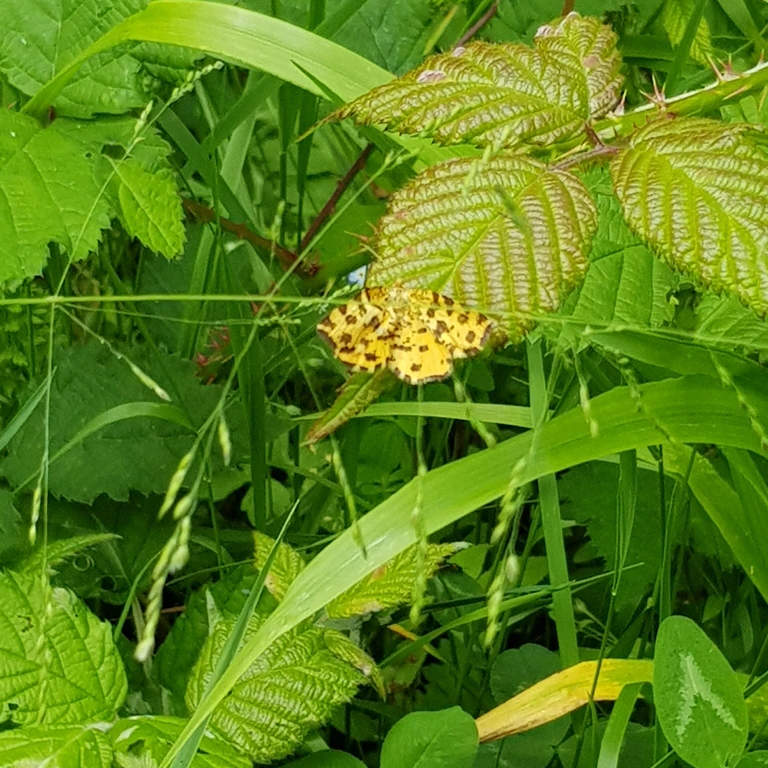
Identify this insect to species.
Pseudopanthera macularia
